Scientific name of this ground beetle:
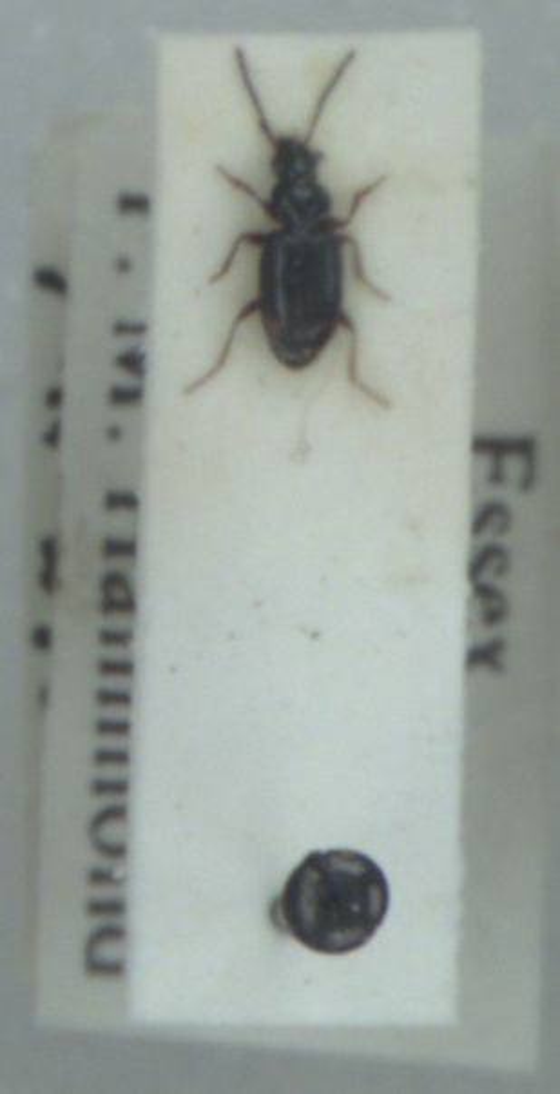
Bembidion guttula
